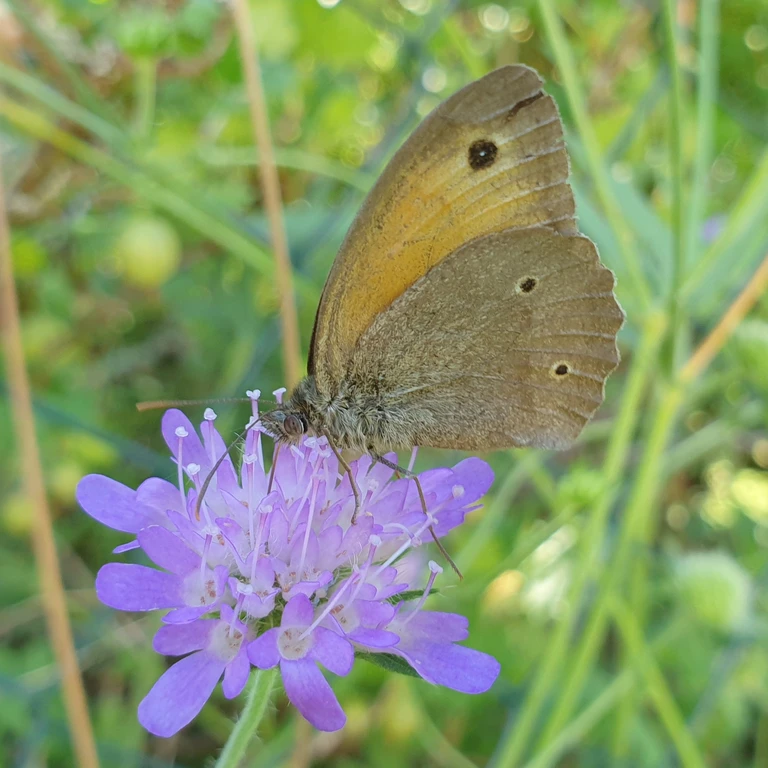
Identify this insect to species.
Maniola jurtina
